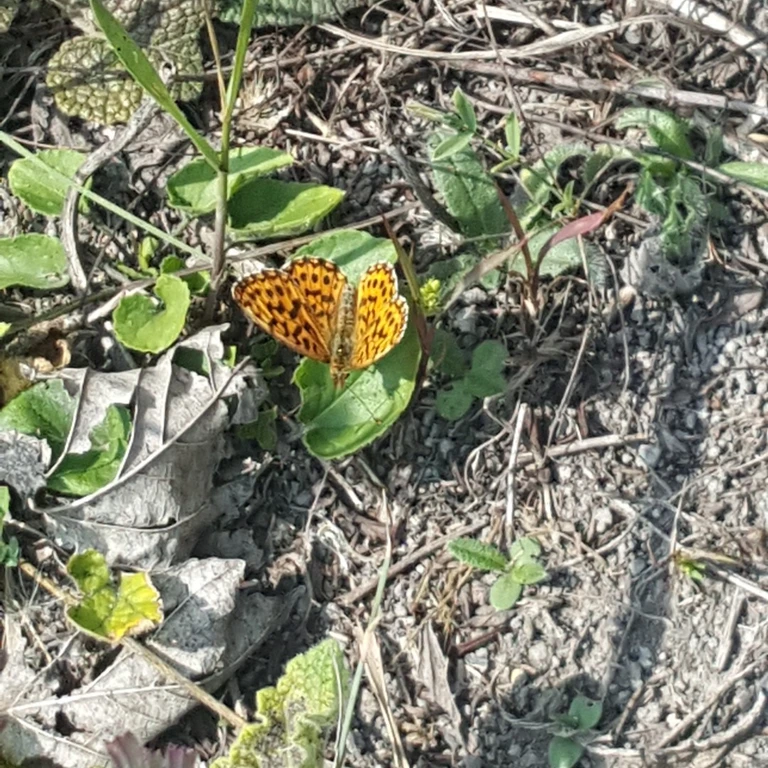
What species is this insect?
Boloria dia
